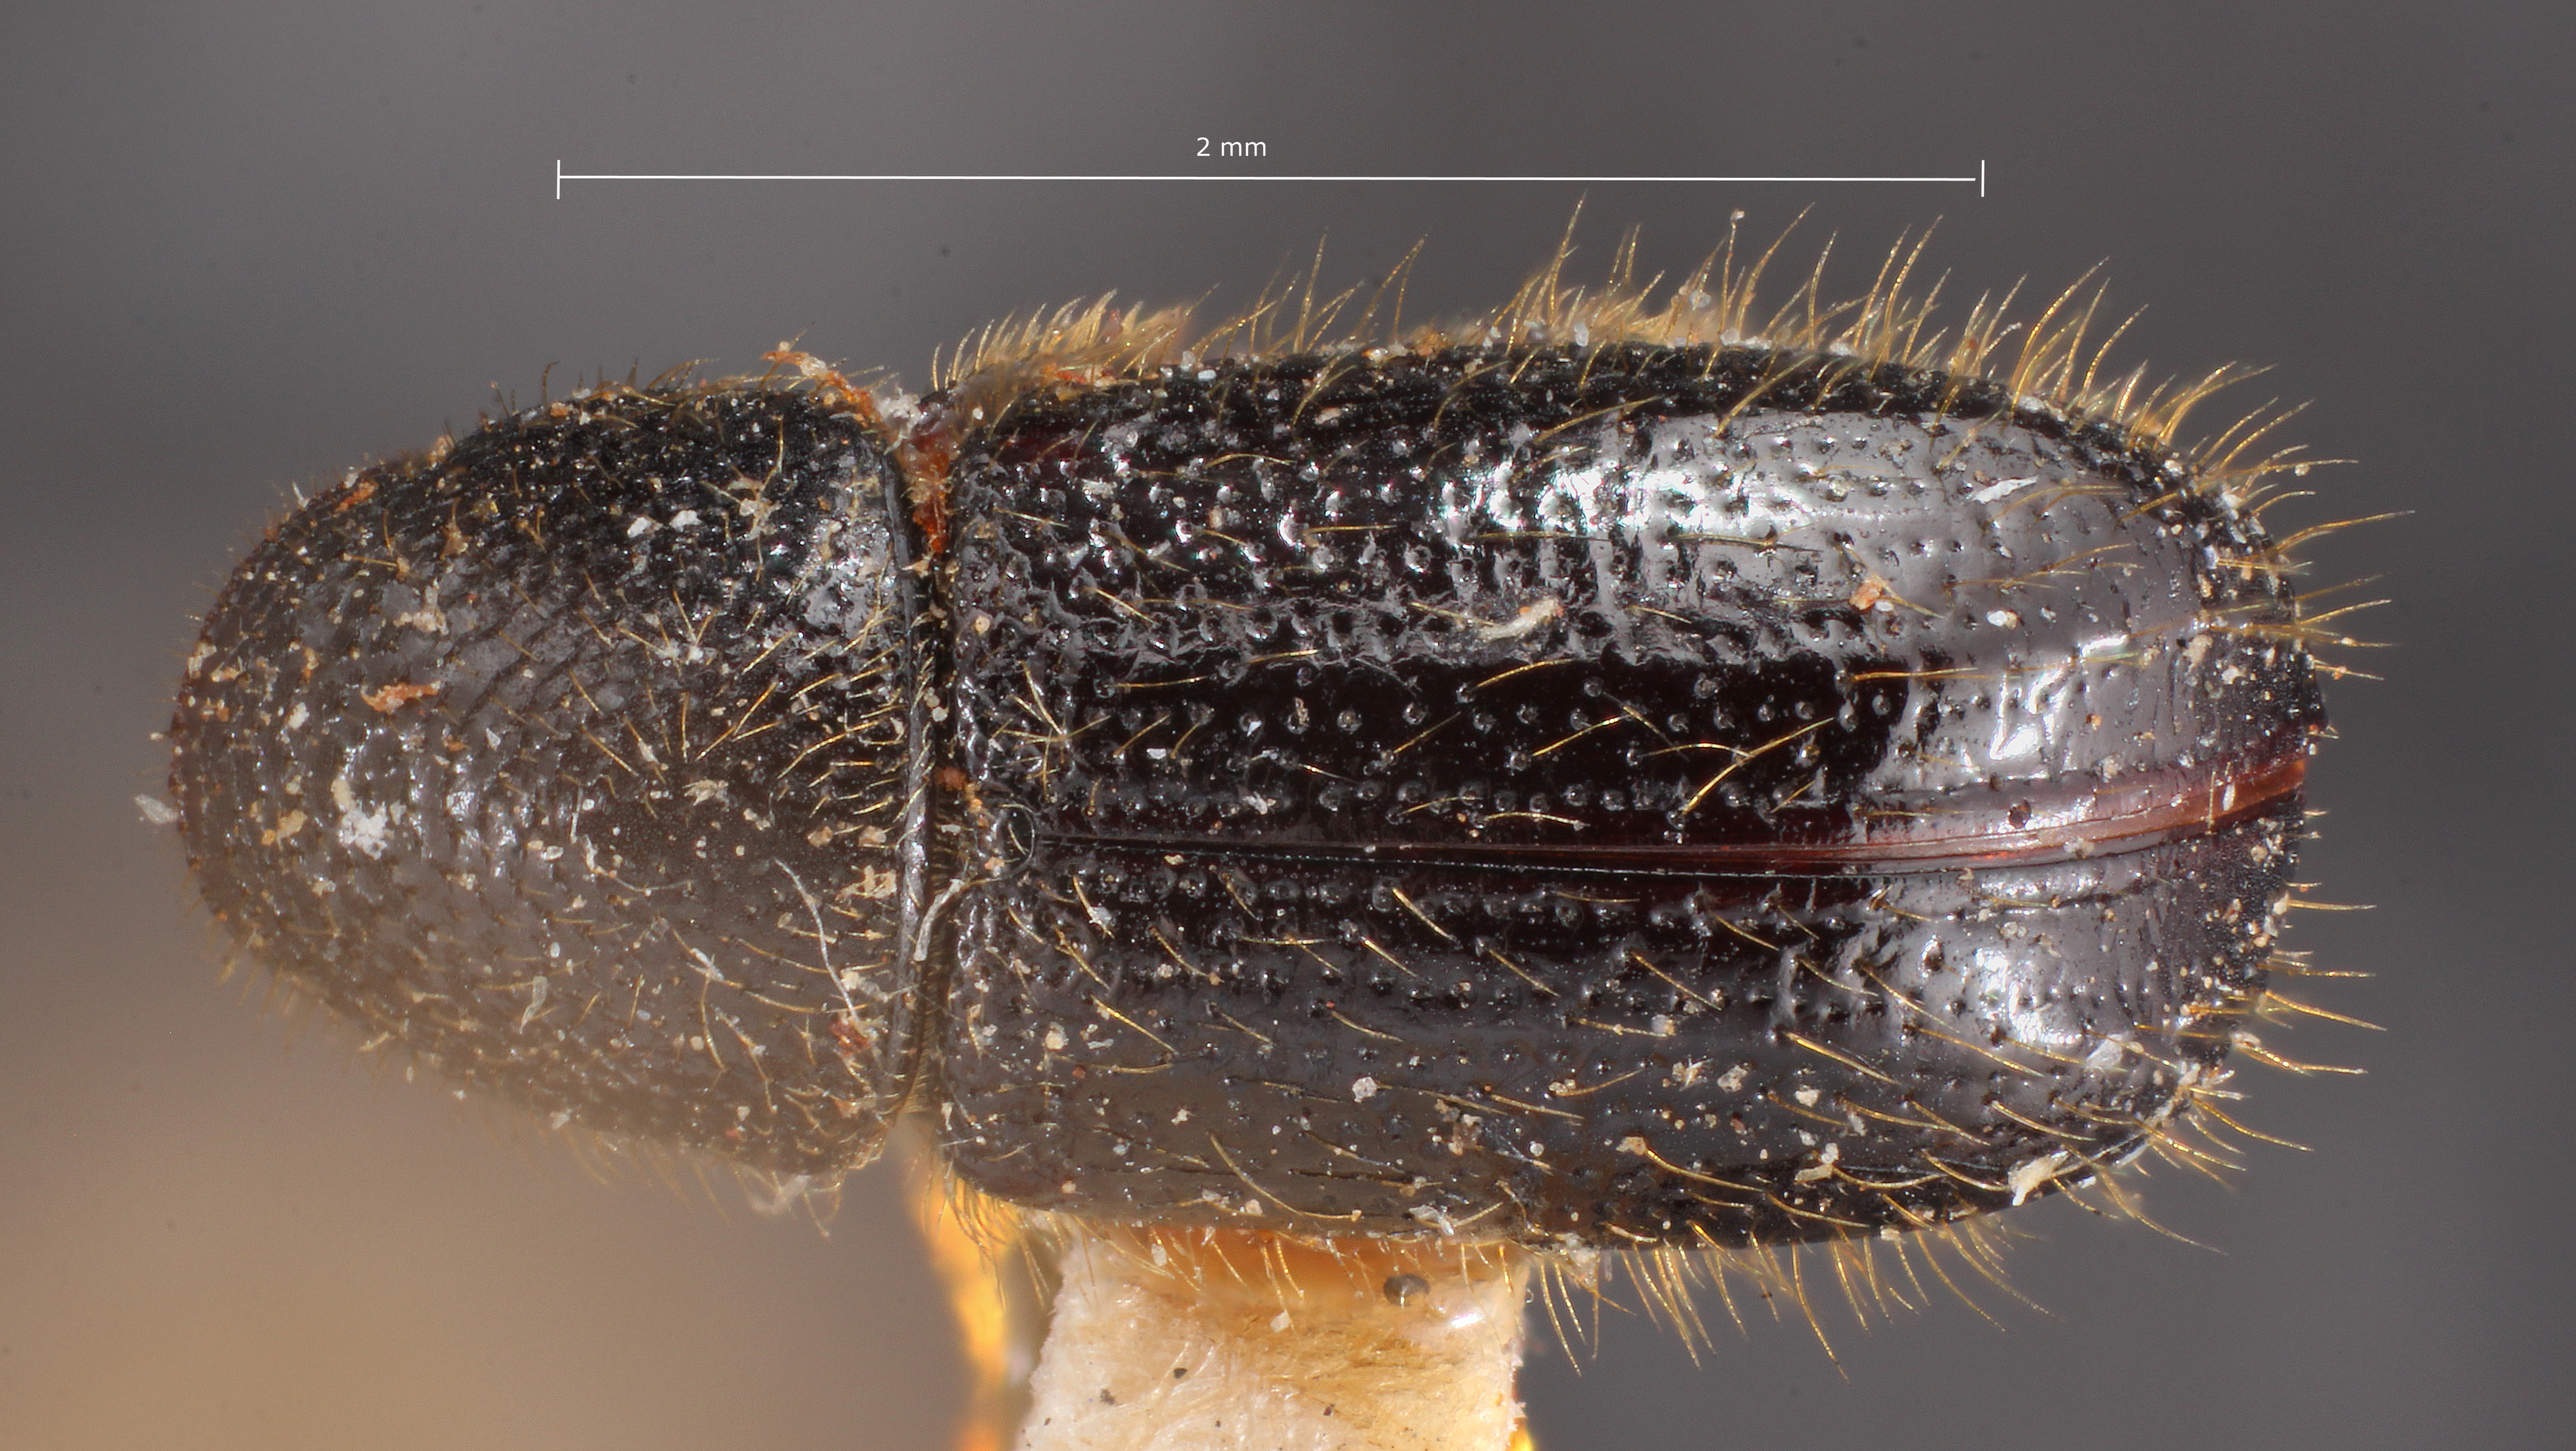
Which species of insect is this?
Conophthorus contortae
